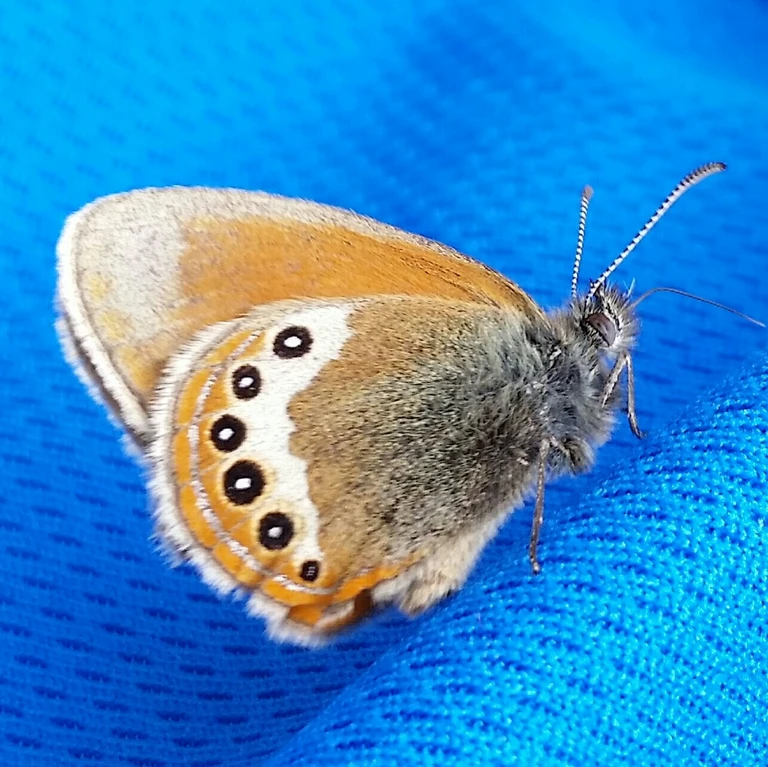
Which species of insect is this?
Coenonympha gardetta
